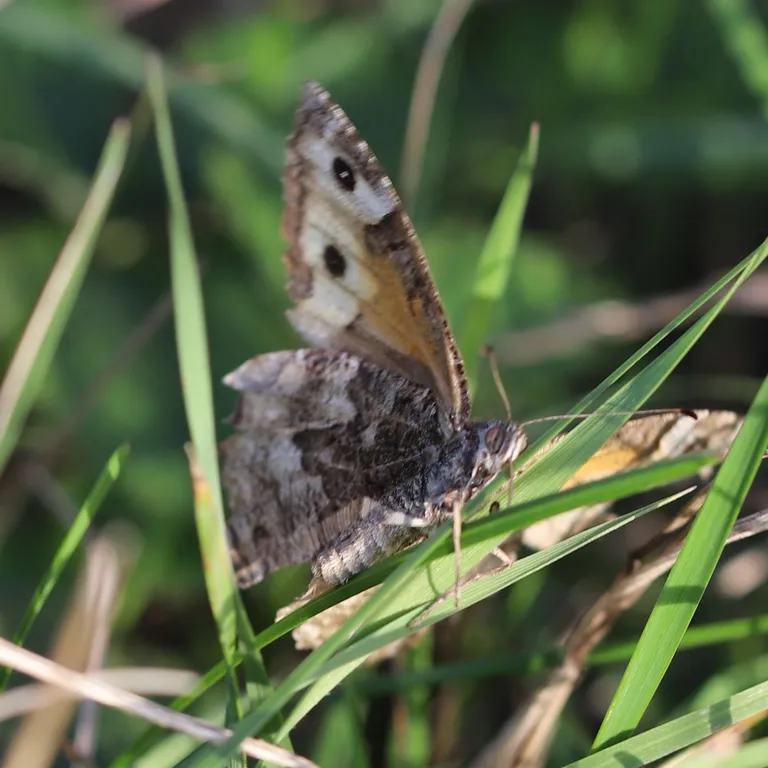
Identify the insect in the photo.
Hipparchia semele
